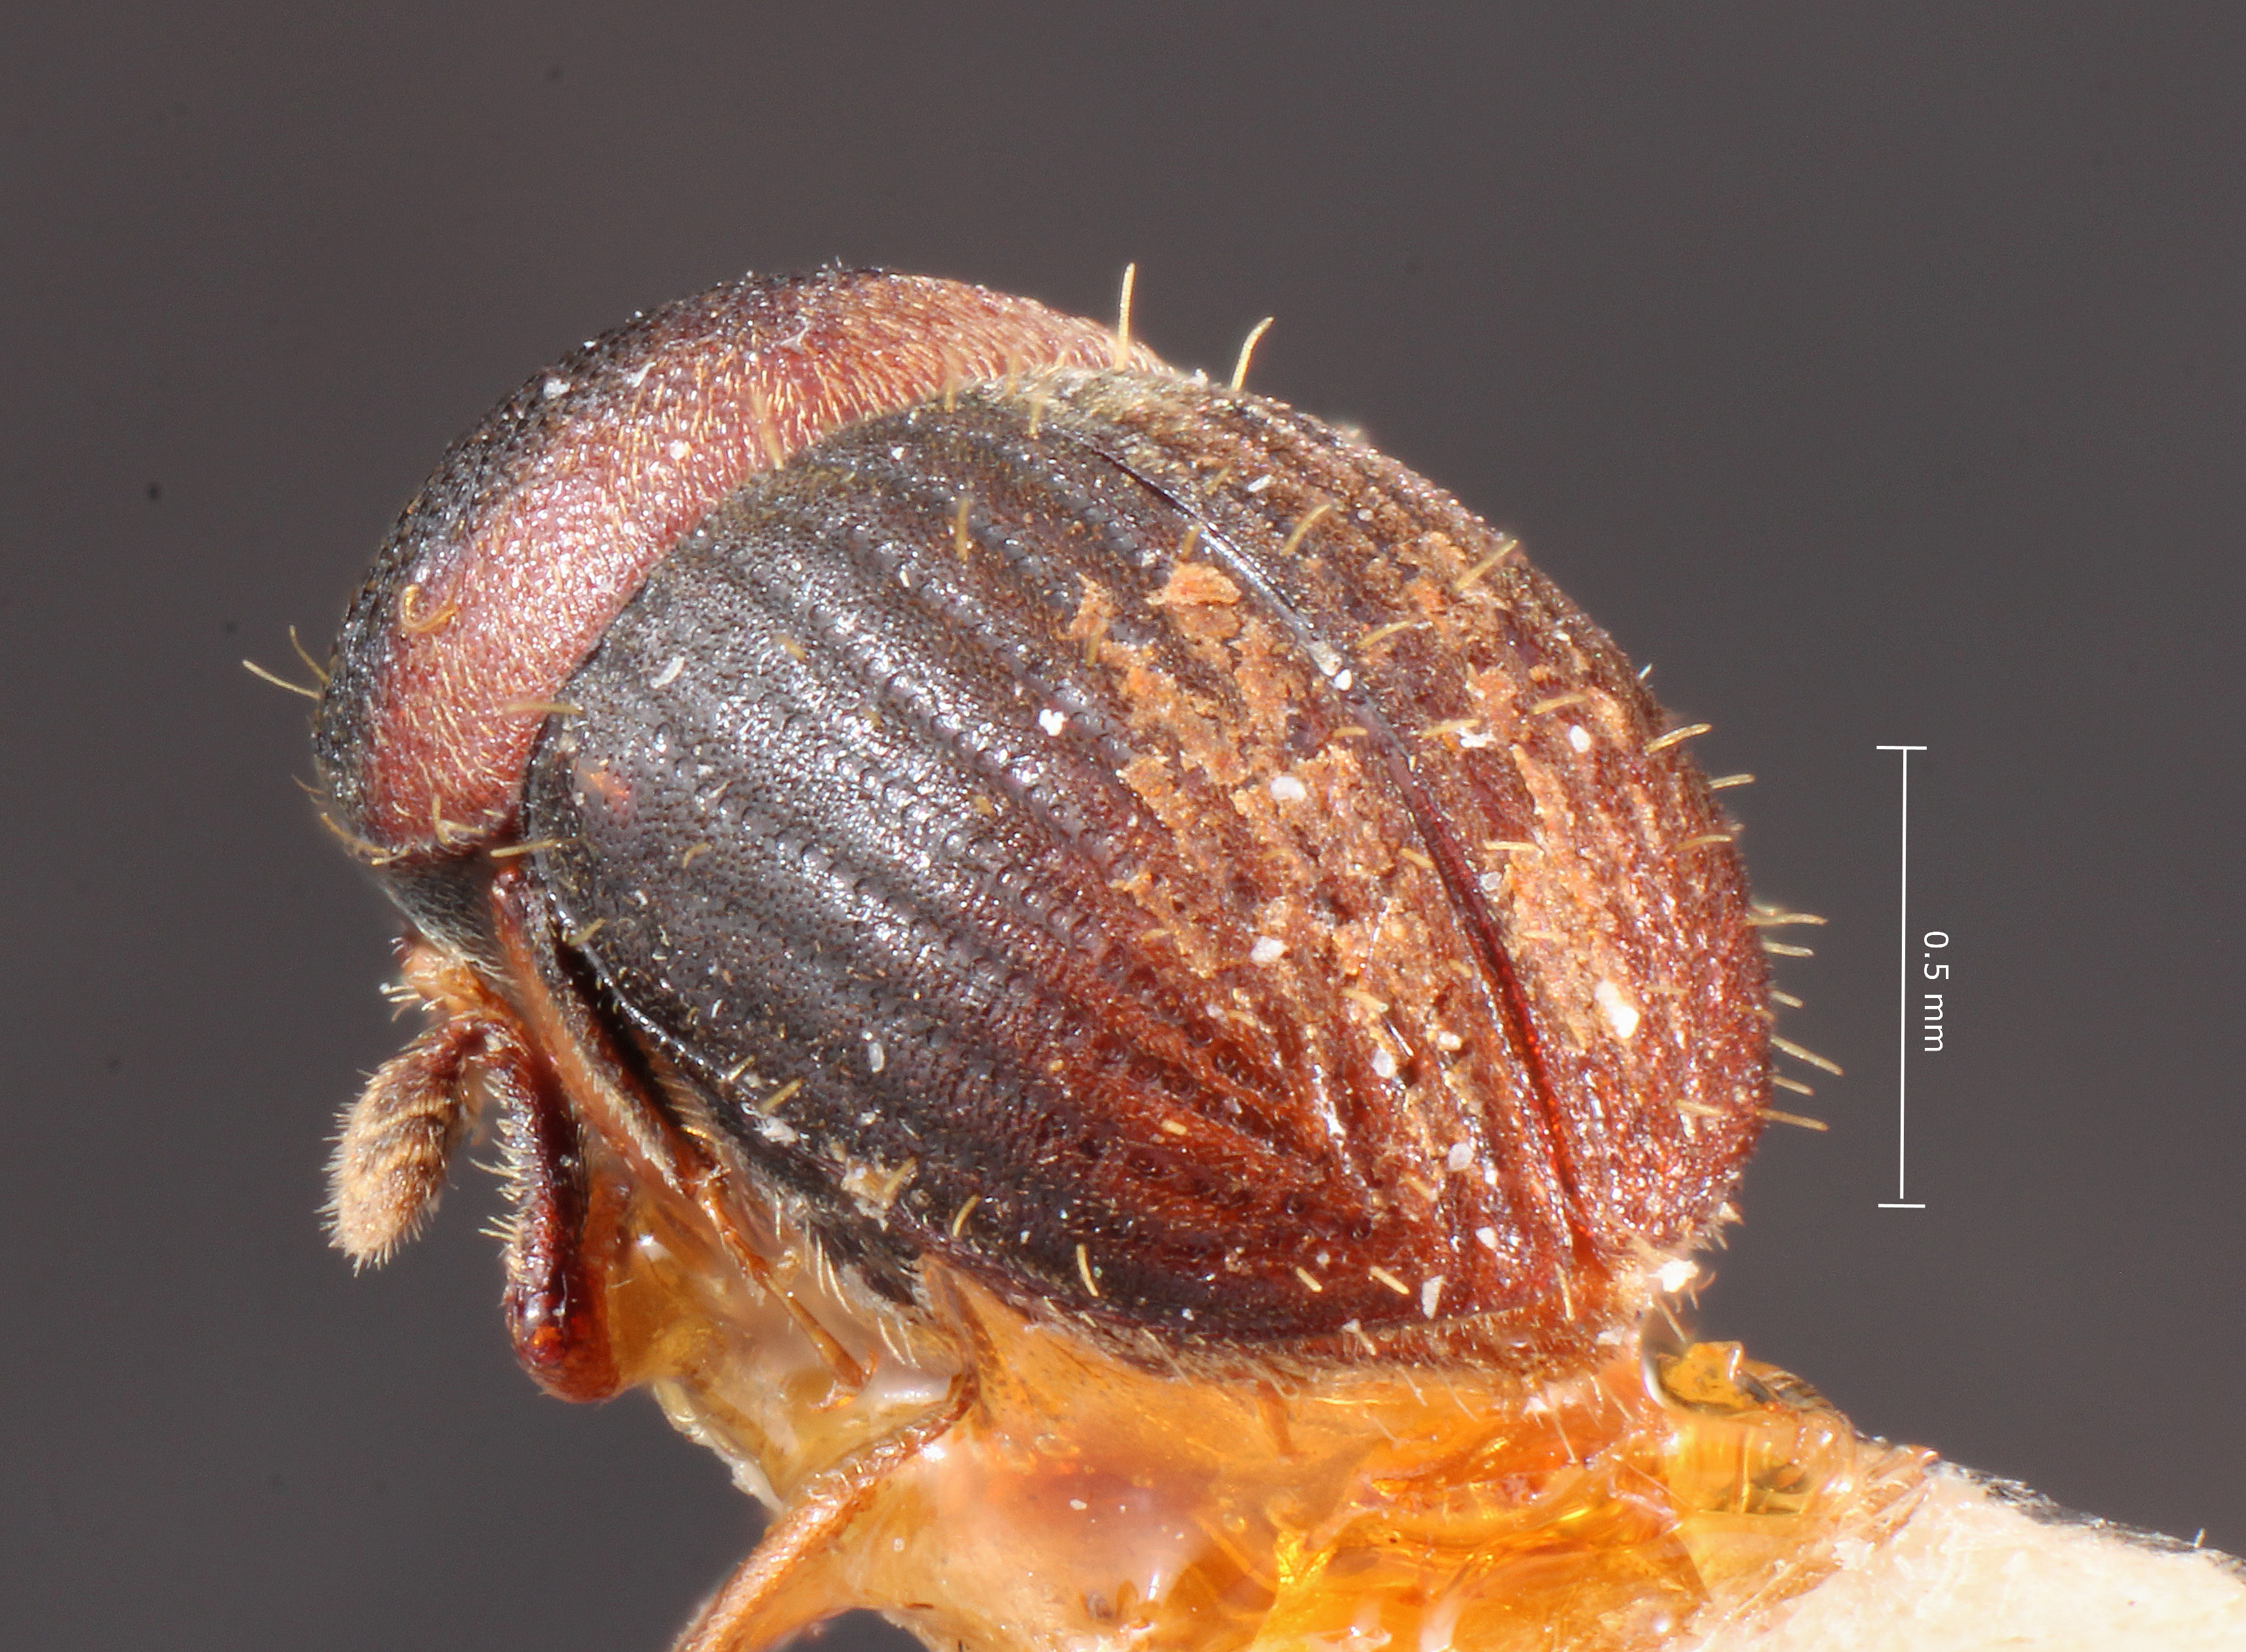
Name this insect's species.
Problechilus striatus
